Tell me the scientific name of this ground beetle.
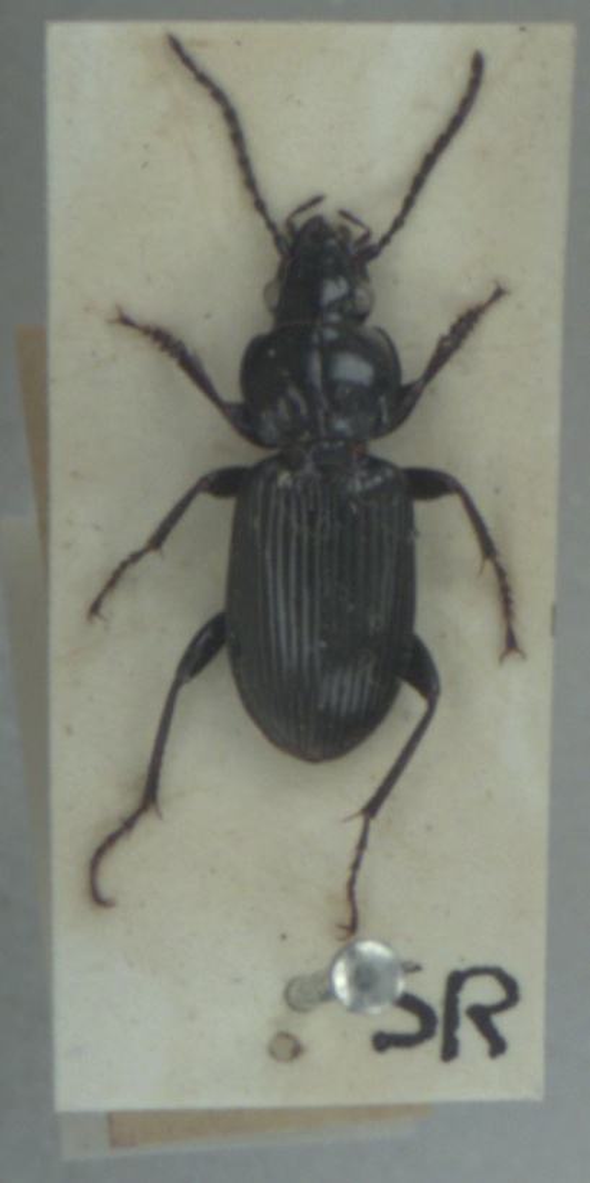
Pterostichus nigrita
